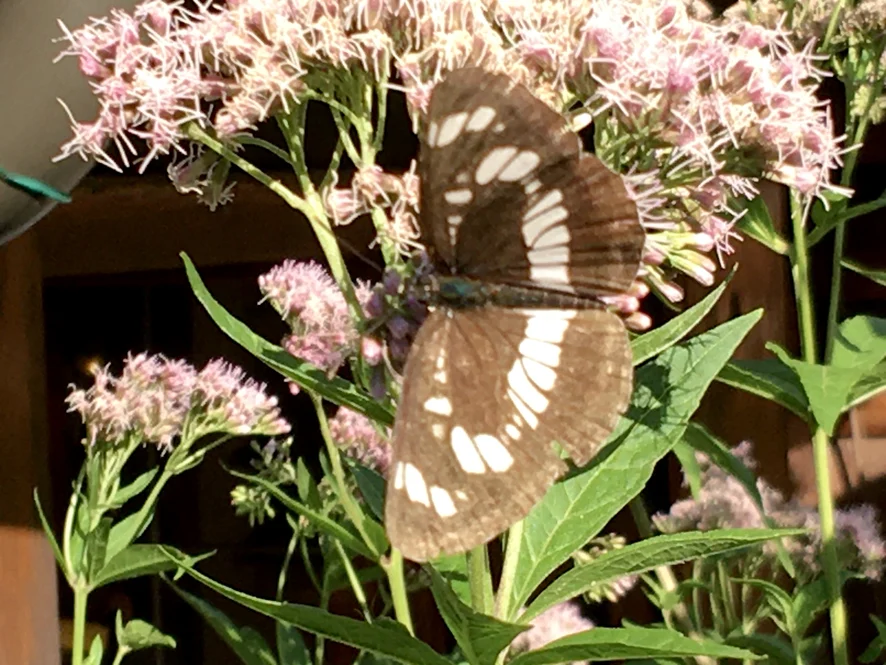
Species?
Neptis rivularis
